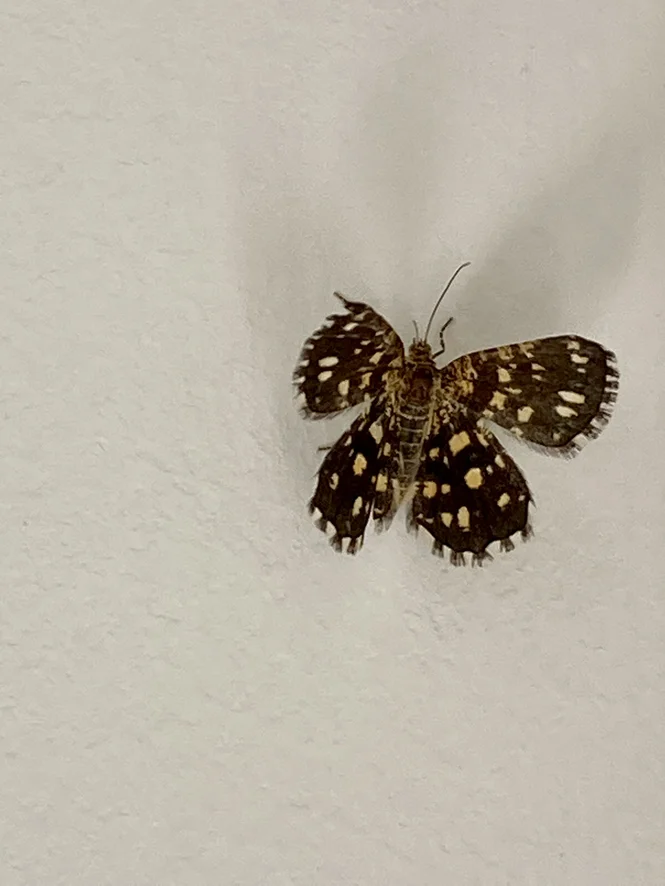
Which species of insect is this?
Chiasmia clathrata
